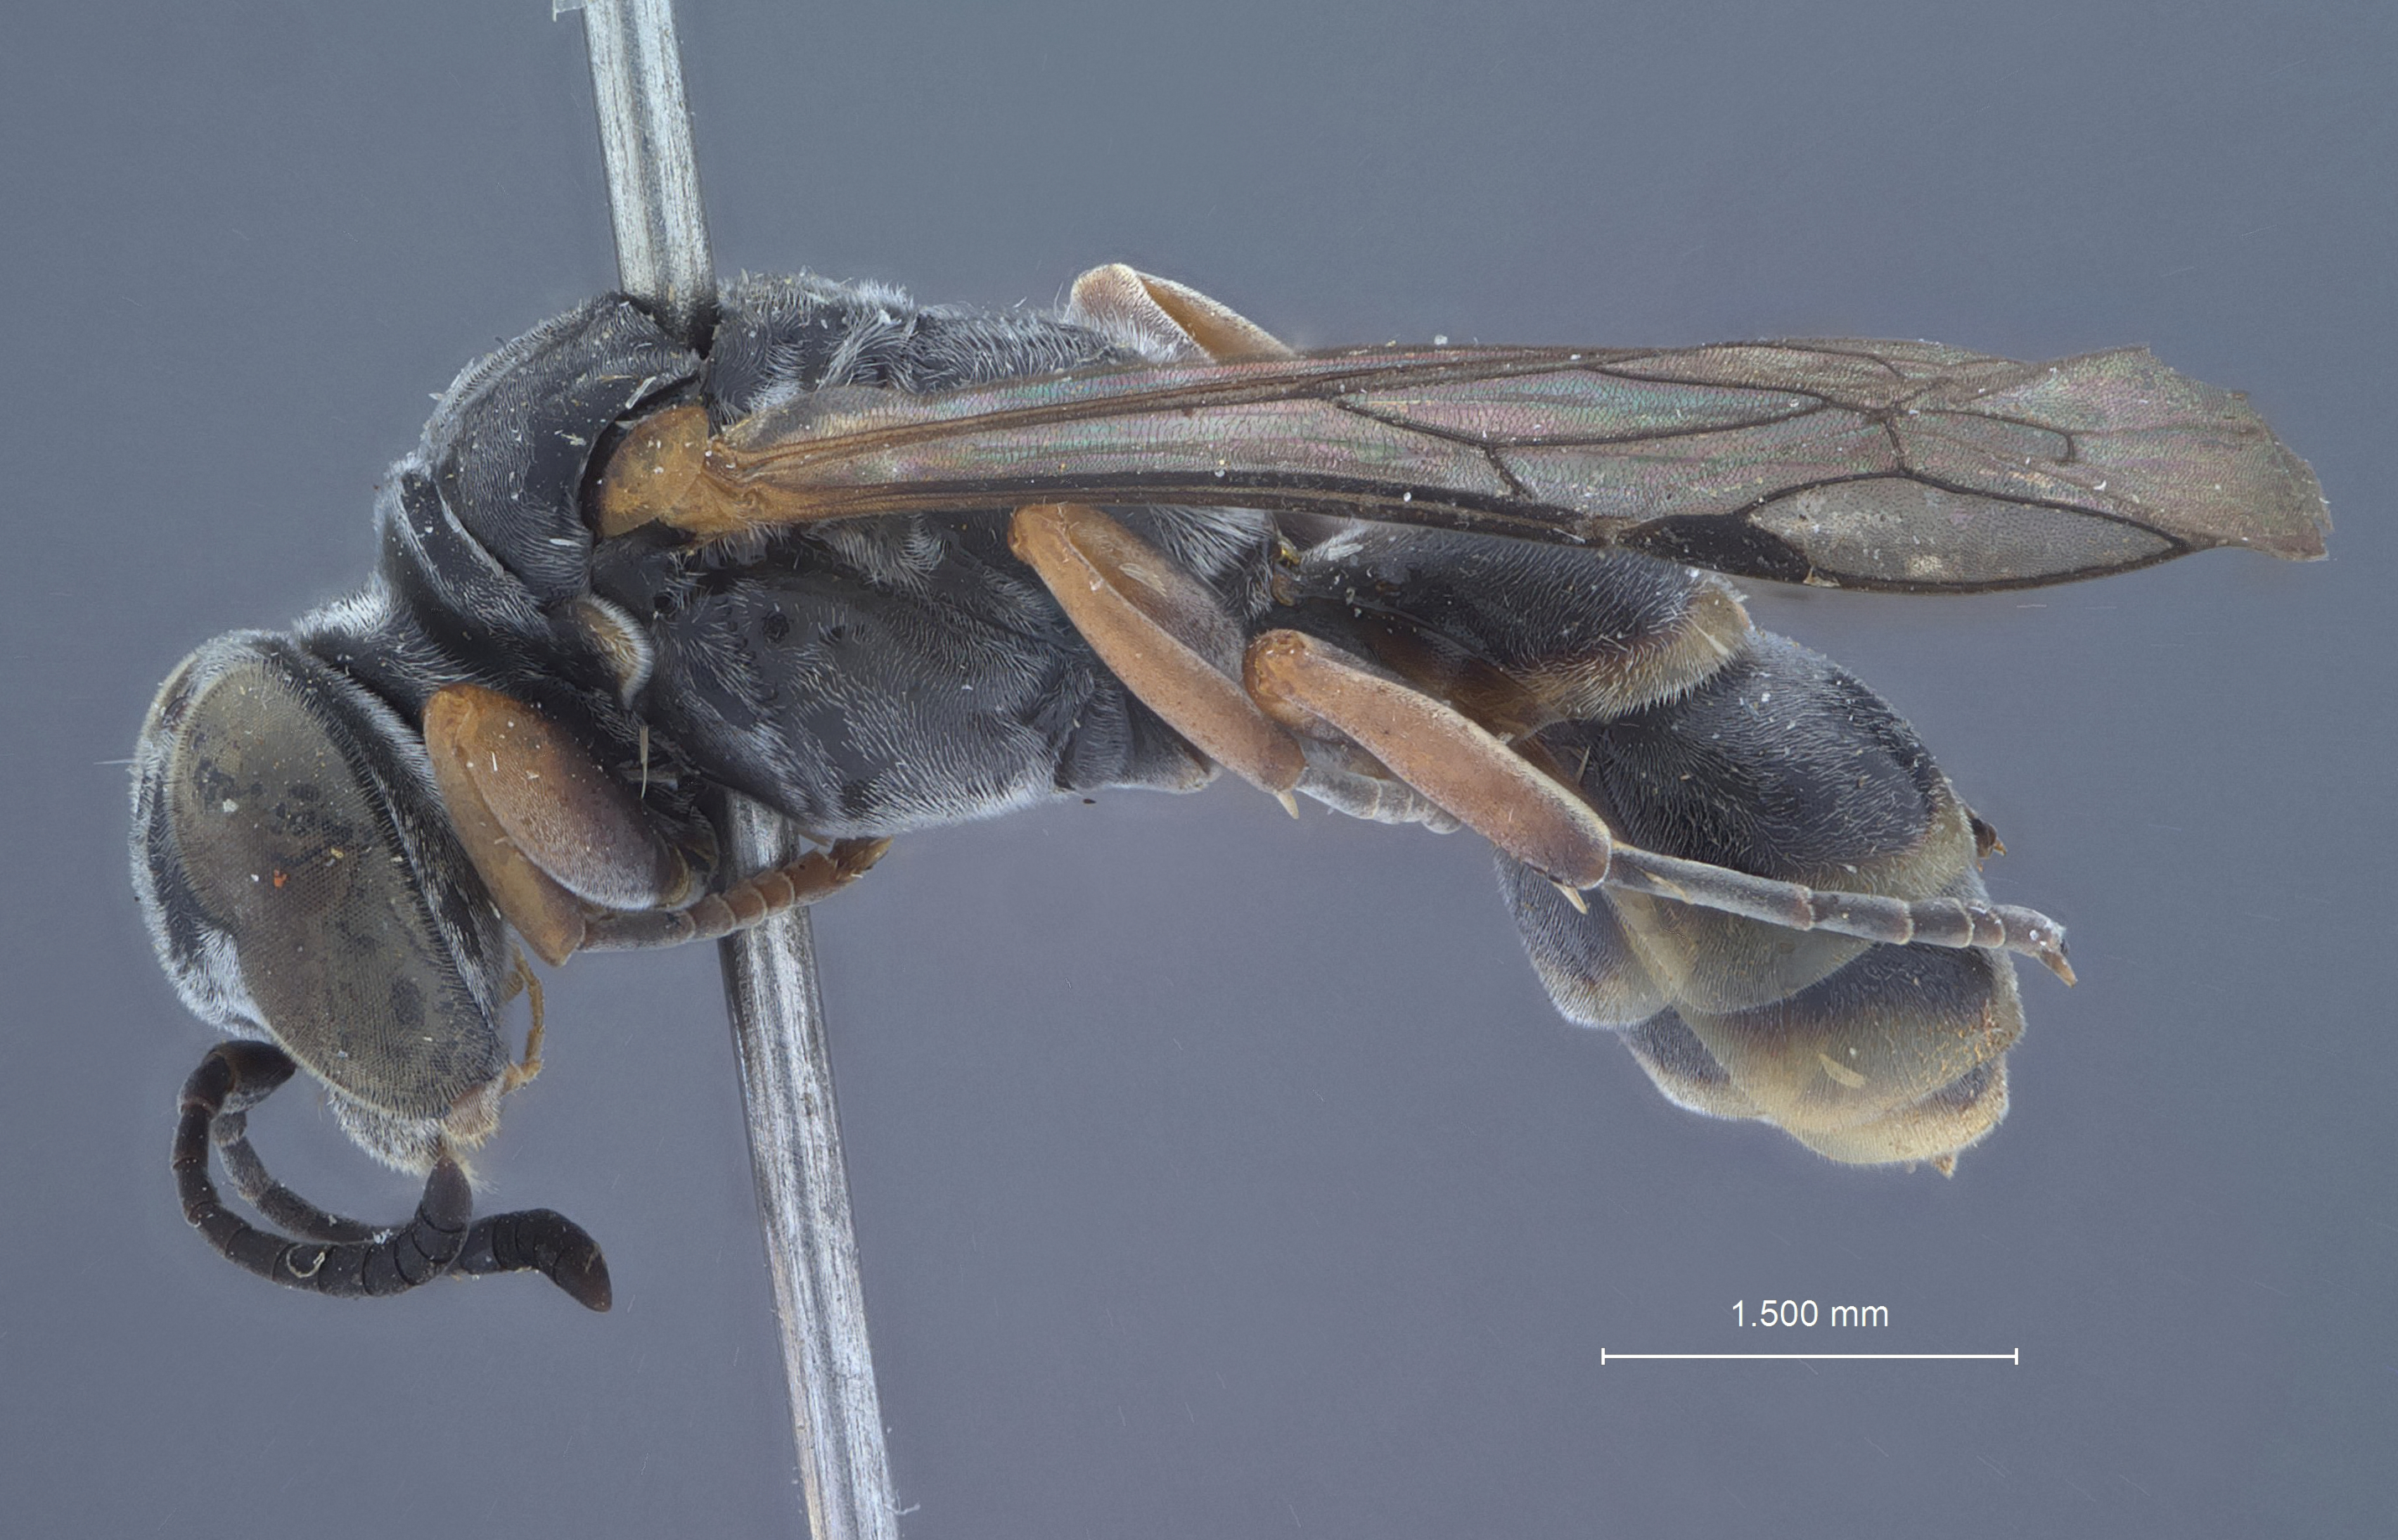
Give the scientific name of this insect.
Pison agiloides
